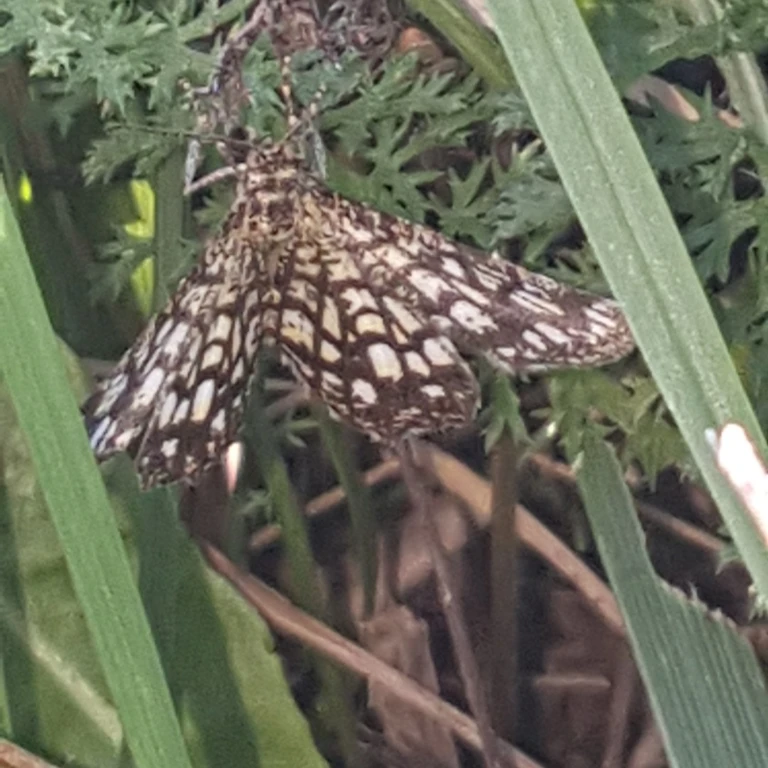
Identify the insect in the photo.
Chiasmia clathrata
